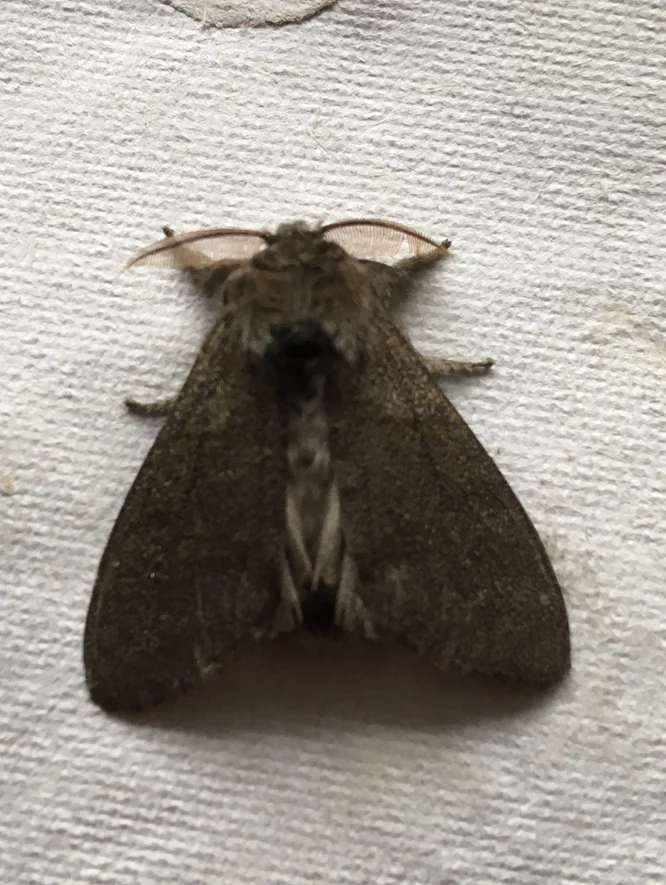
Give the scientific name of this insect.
Calliteara pudibunda
